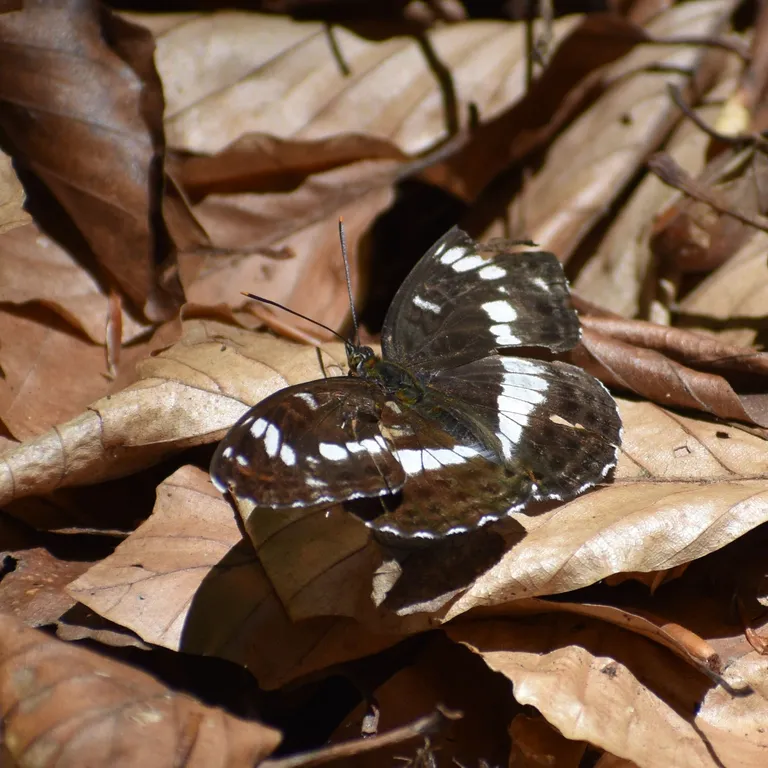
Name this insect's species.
Limenitis camilla (also Ladoga camilla)
